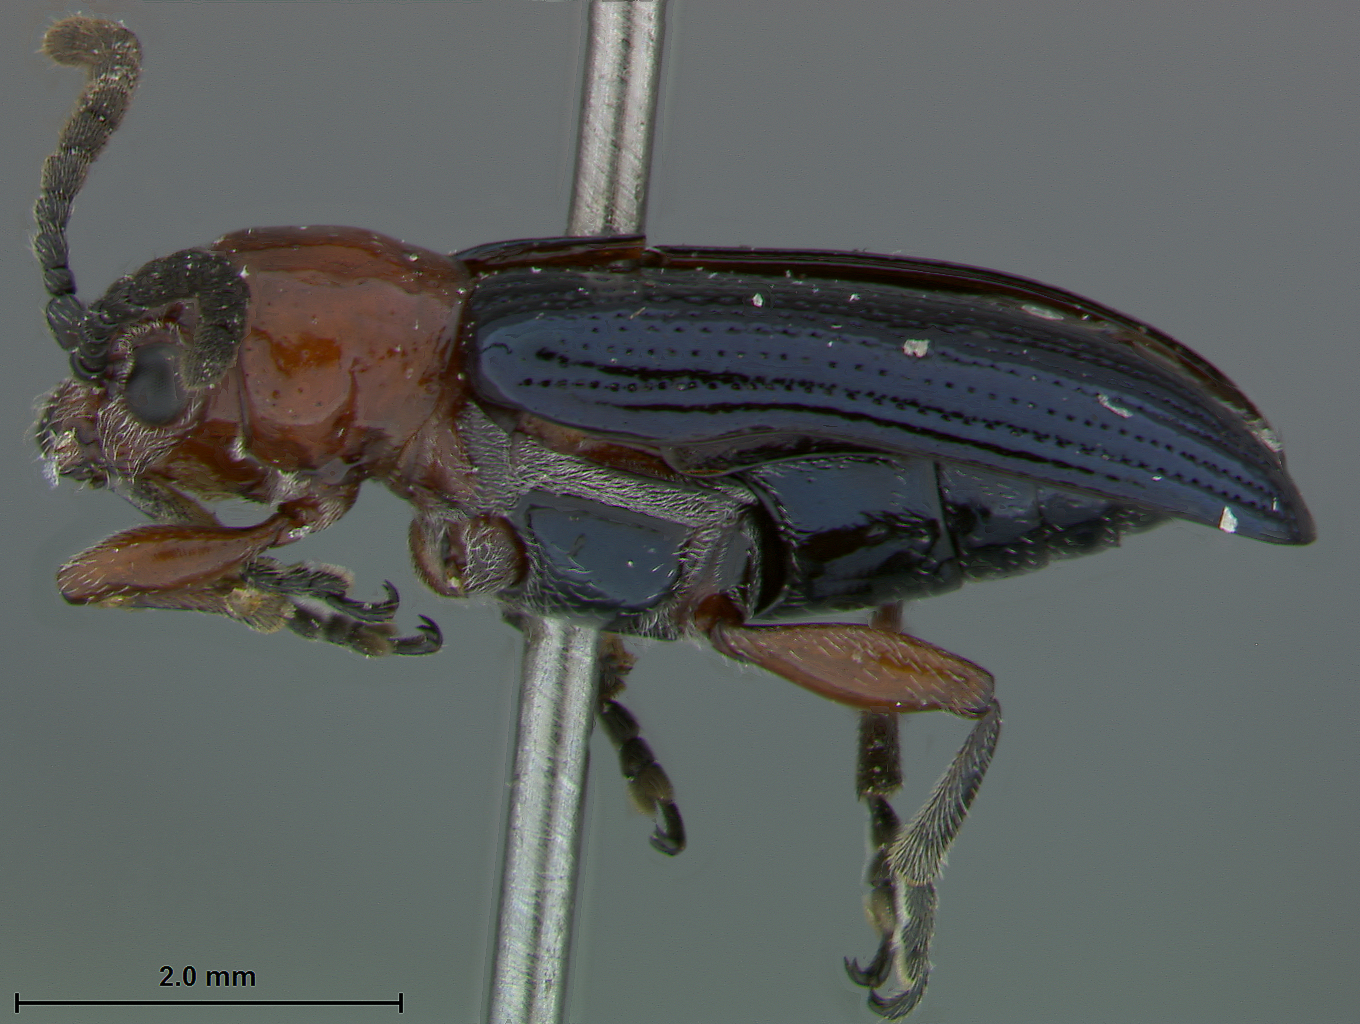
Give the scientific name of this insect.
Oulema elongata
